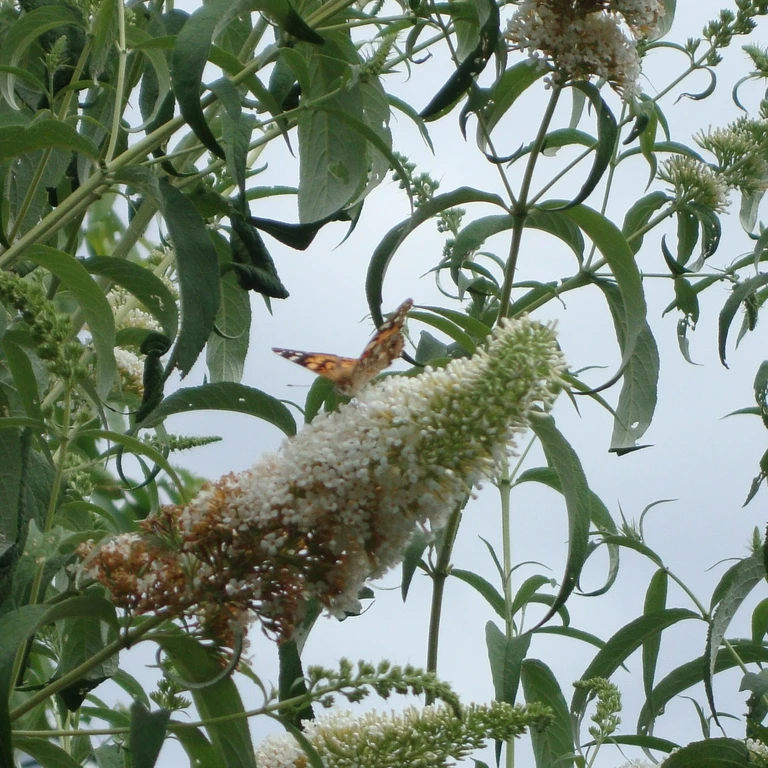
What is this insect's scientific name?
Vanessa cardui
